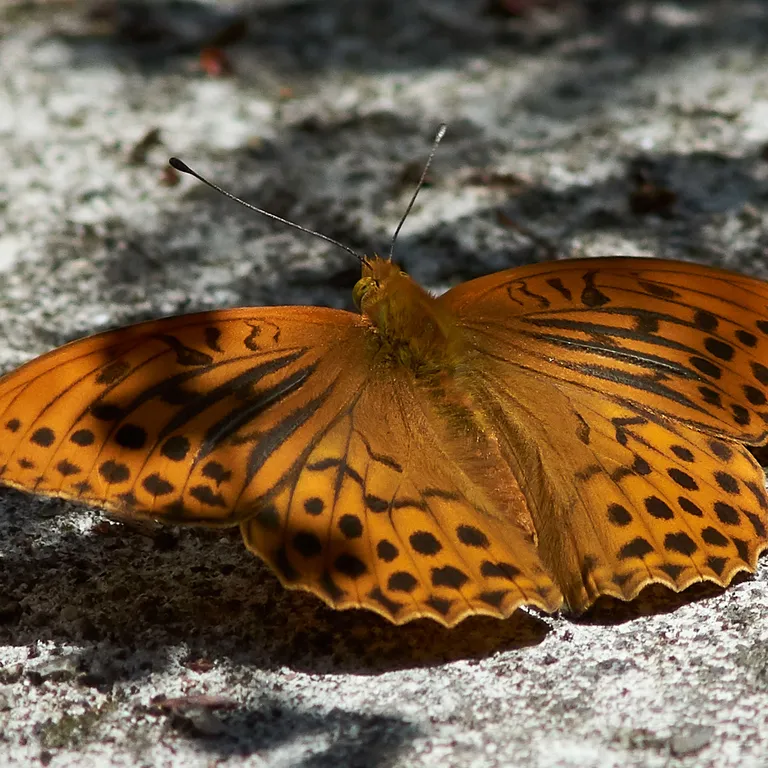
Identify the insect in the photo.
Argynnis paphia
